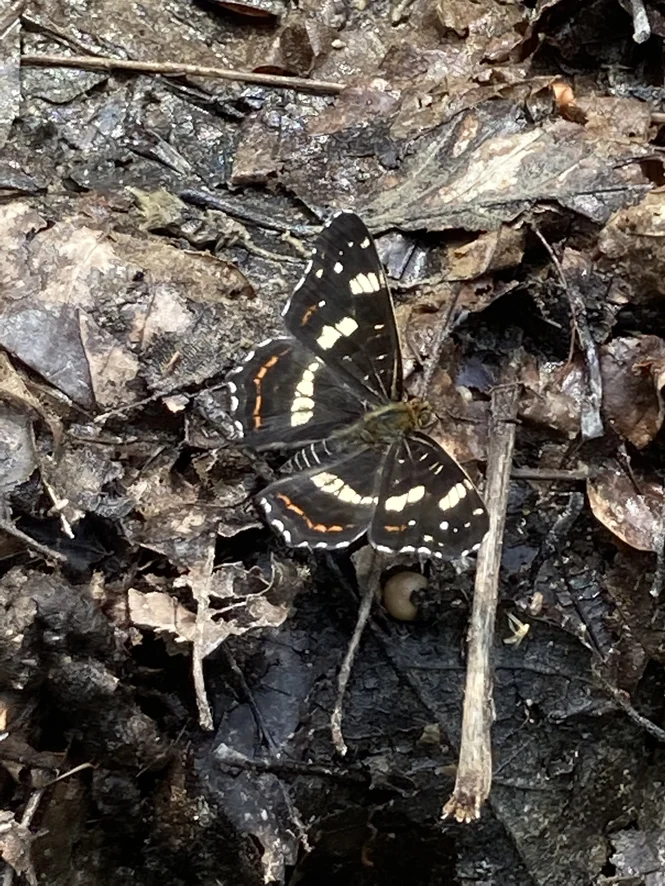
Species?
Araschnia levana
